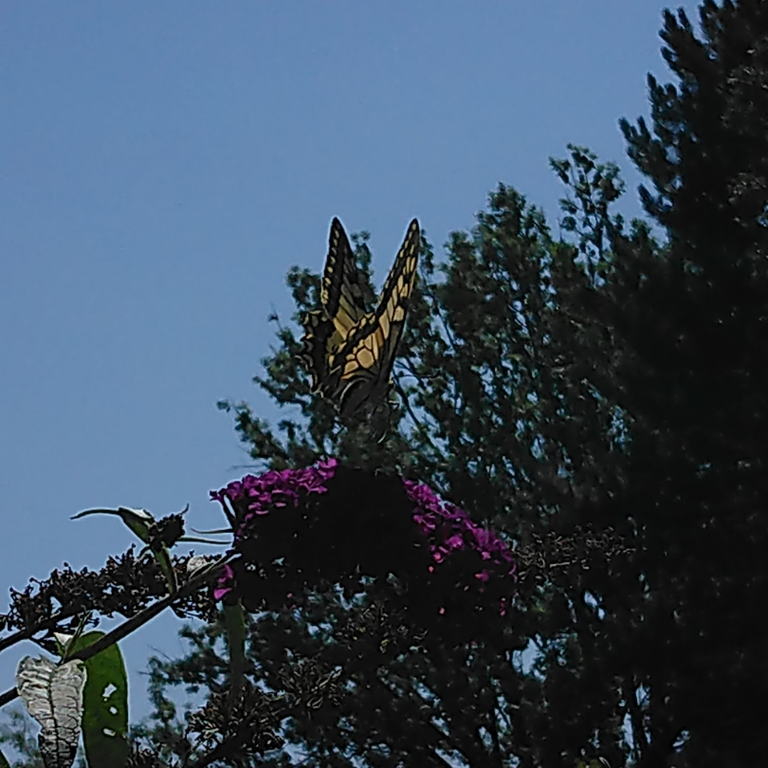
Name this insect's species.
Papilio machaon
